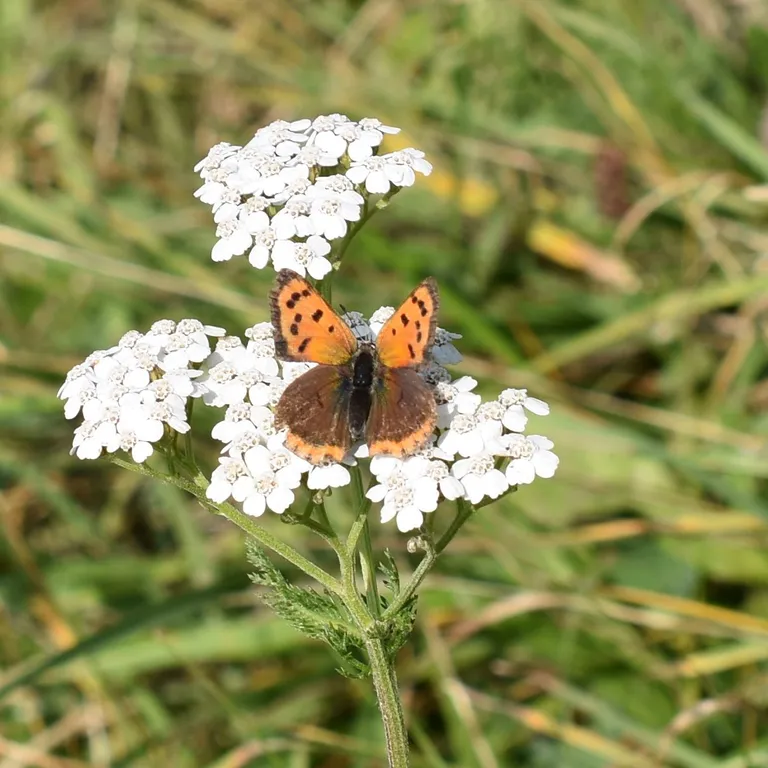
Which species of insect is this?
Lycaena phlaeas
